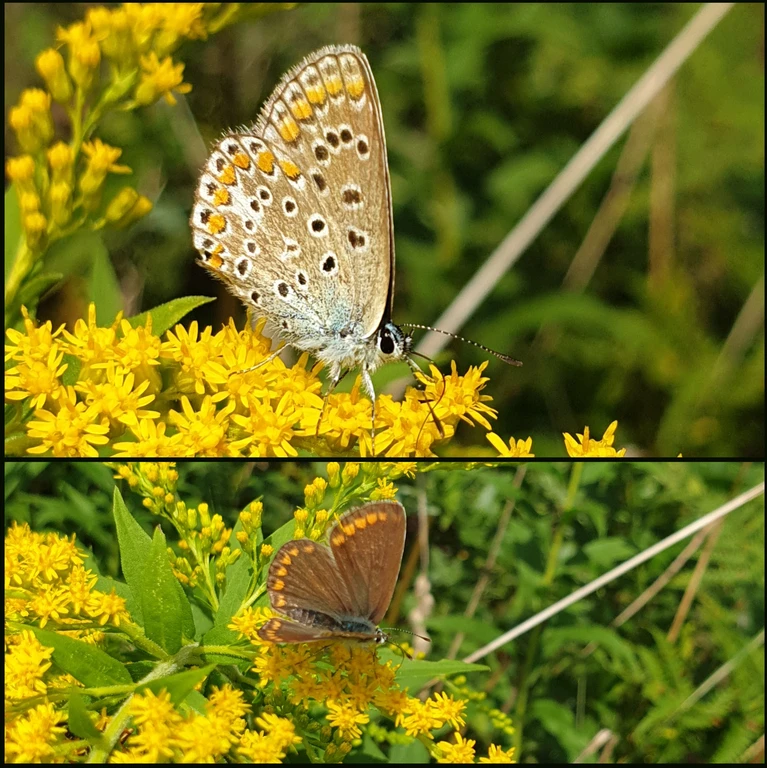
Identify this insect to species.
Polyommatus icarus
